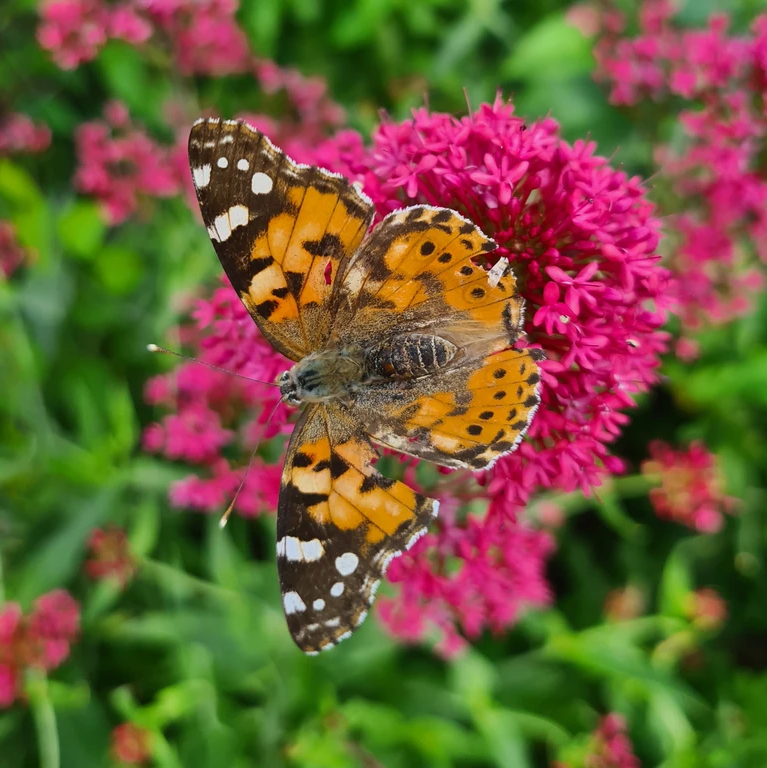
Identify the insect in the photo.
Vanessa cardui
